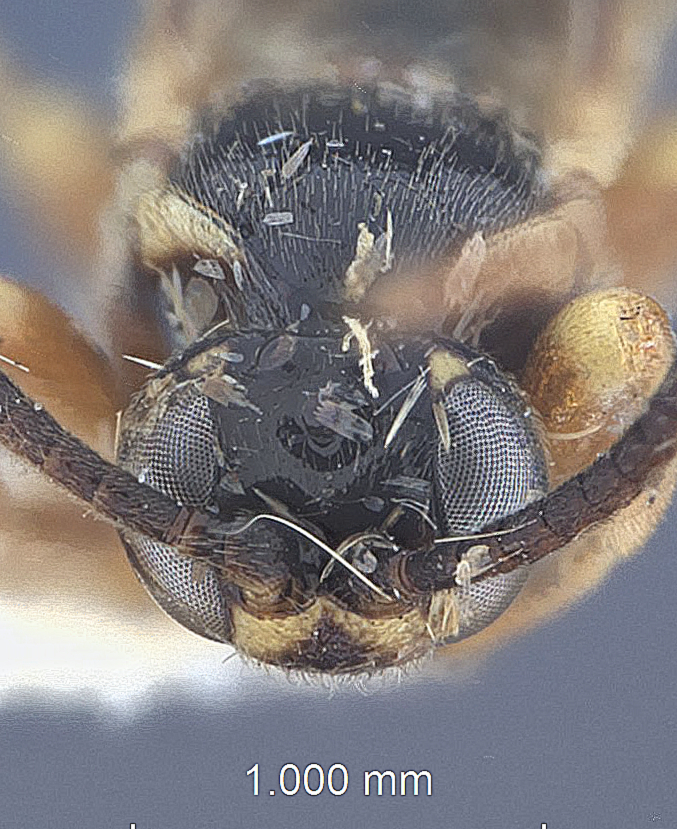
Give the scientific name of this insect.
Exochus mesorufus
